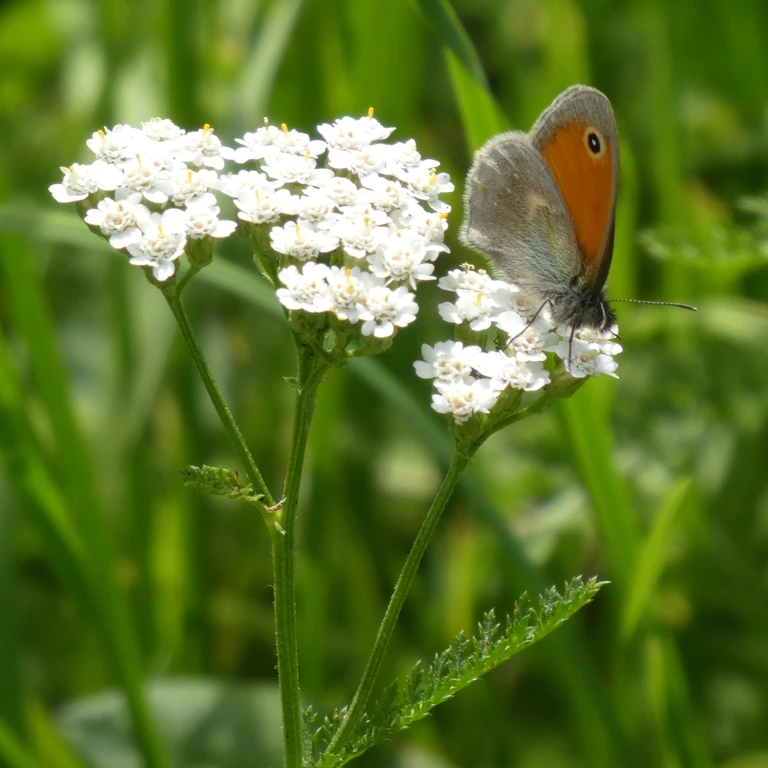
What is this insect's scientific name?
Coenonympha pamphilus
